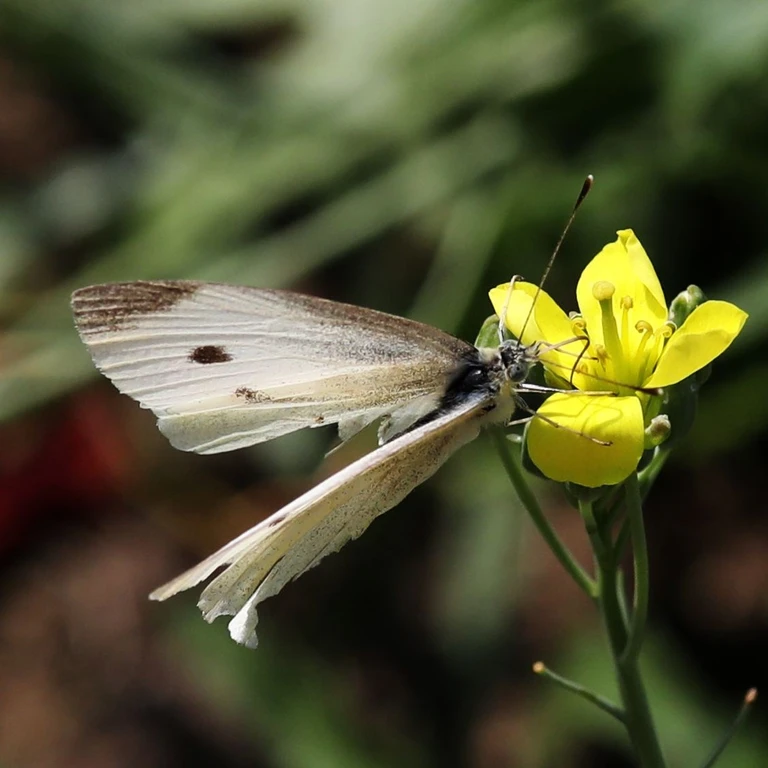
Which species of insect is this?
Pieris rapae
